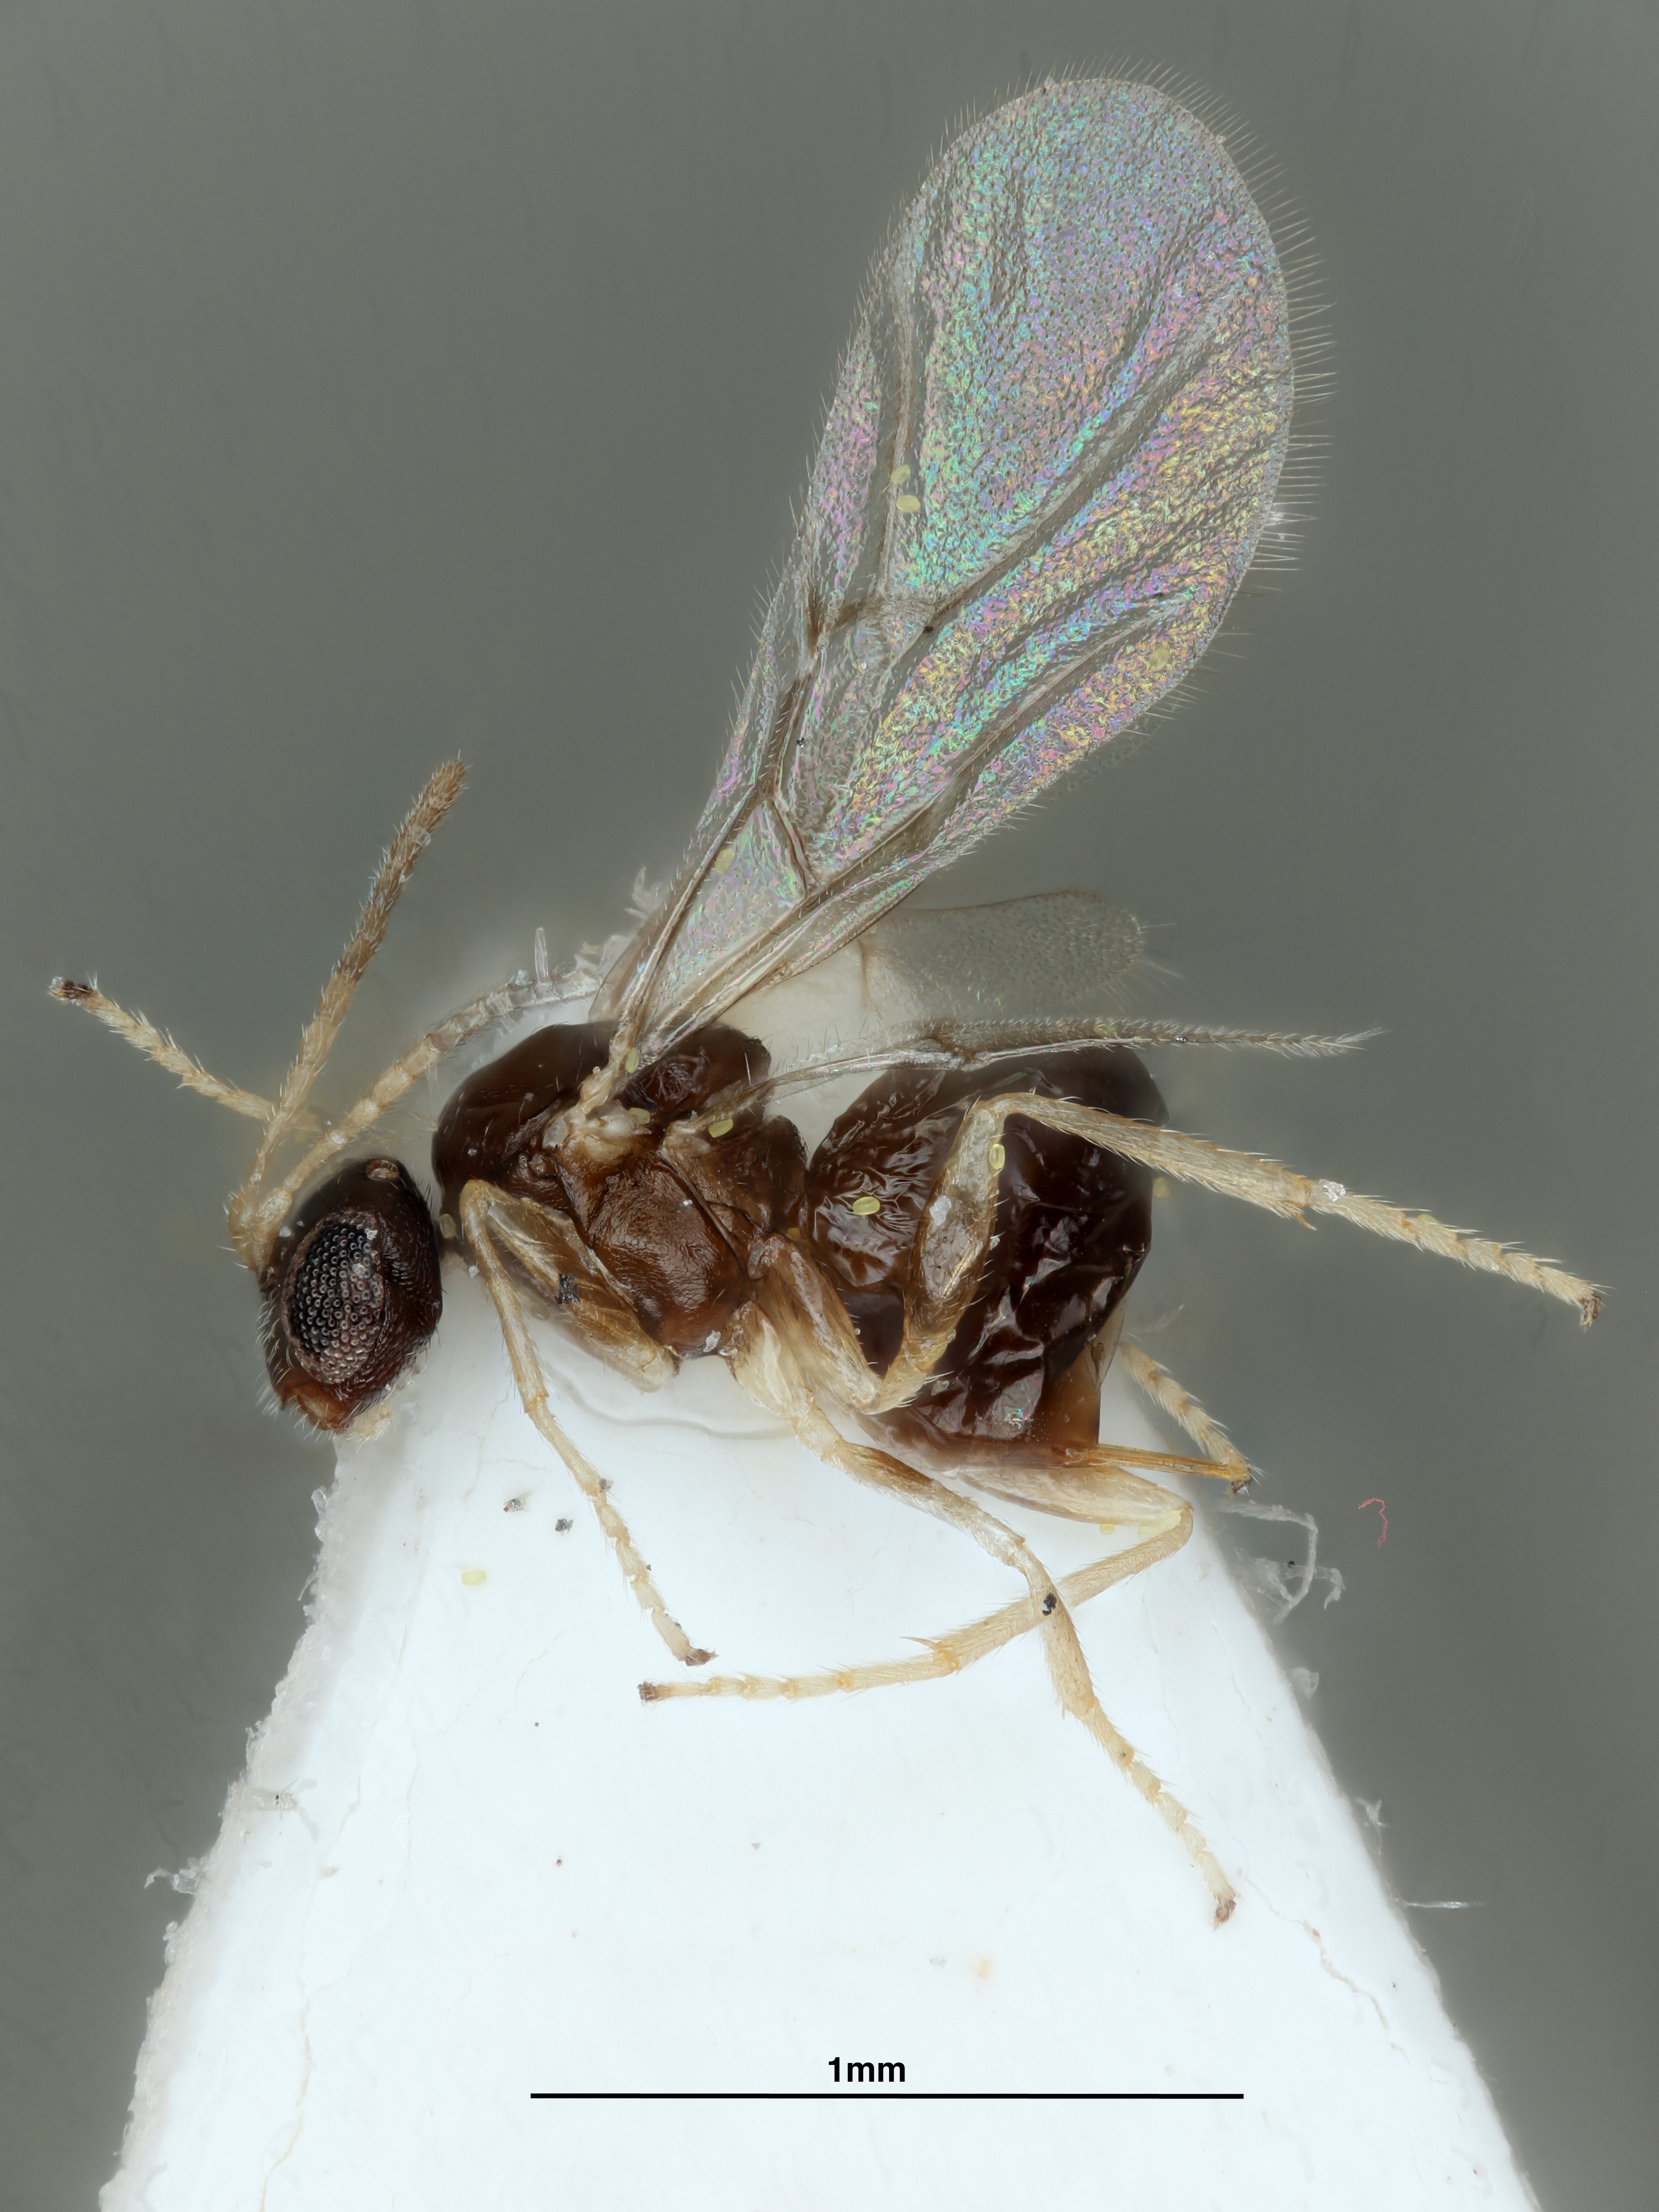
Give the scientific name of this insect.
Neuroterus chapmanii
